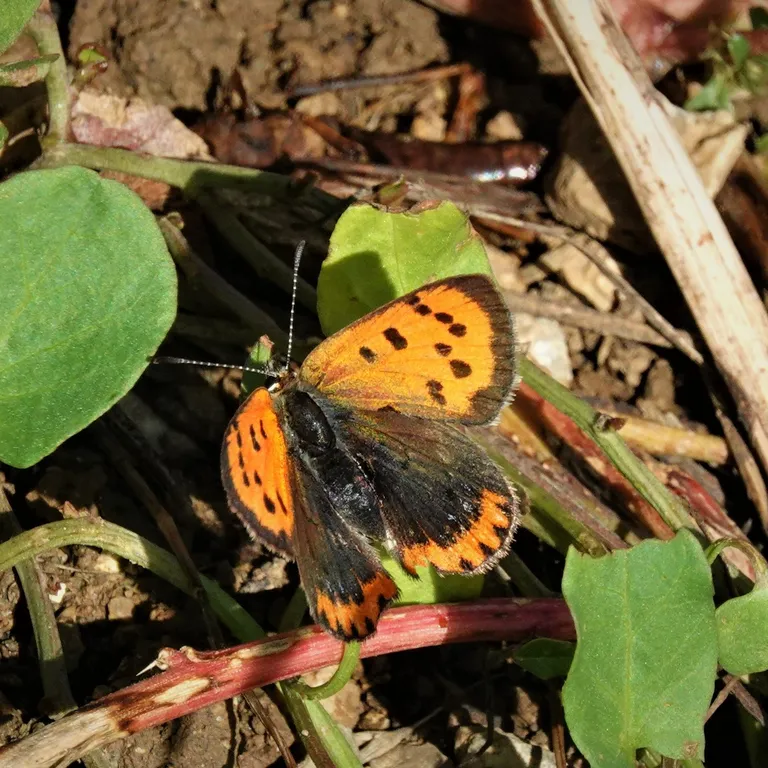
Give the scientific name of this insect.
Lycaena phlaeas
